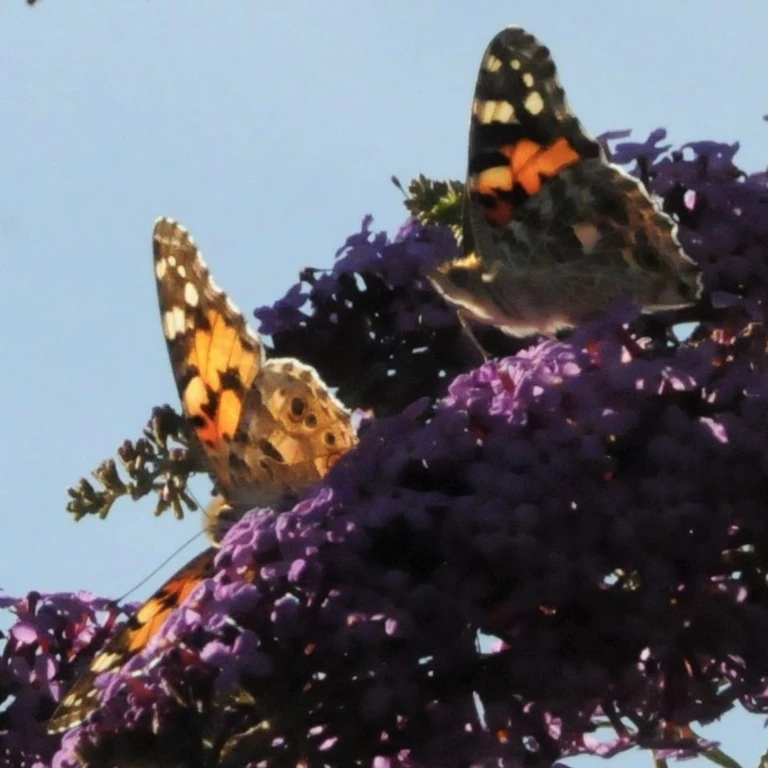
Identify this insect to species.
Vanessa cardui
